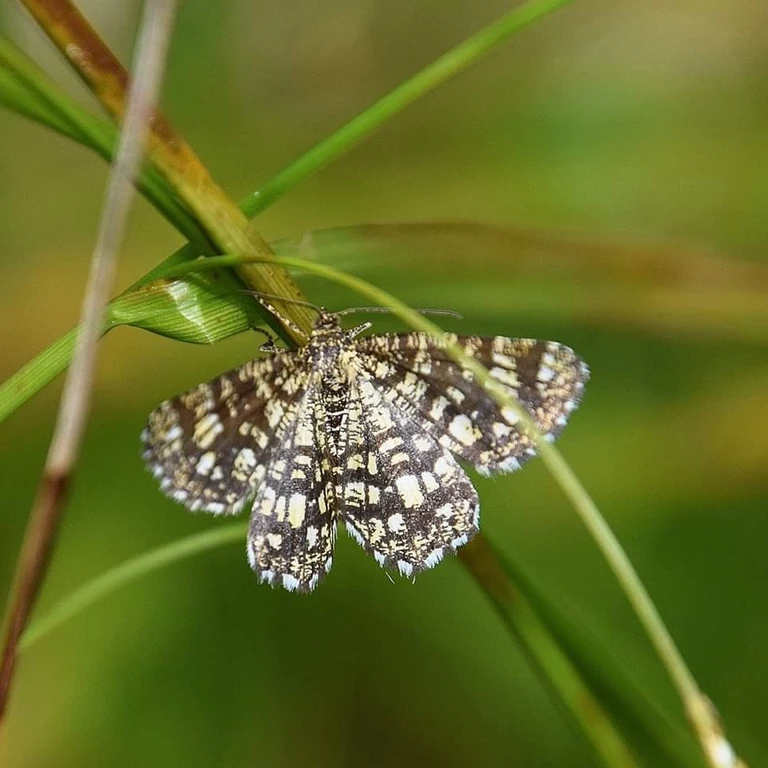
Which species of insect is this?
Chiasmia clathrata
